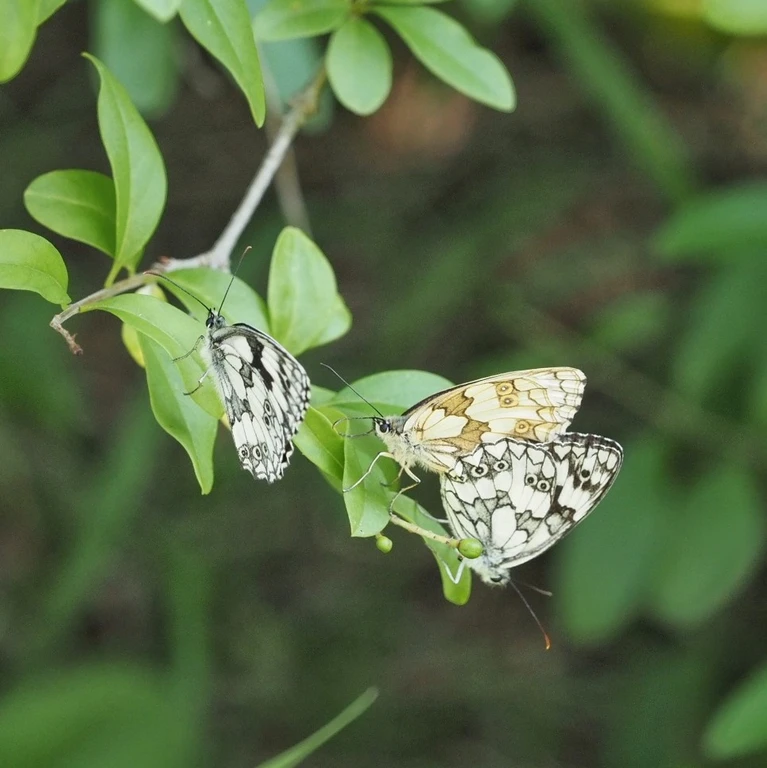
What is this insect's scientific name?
Melanargia galathea
